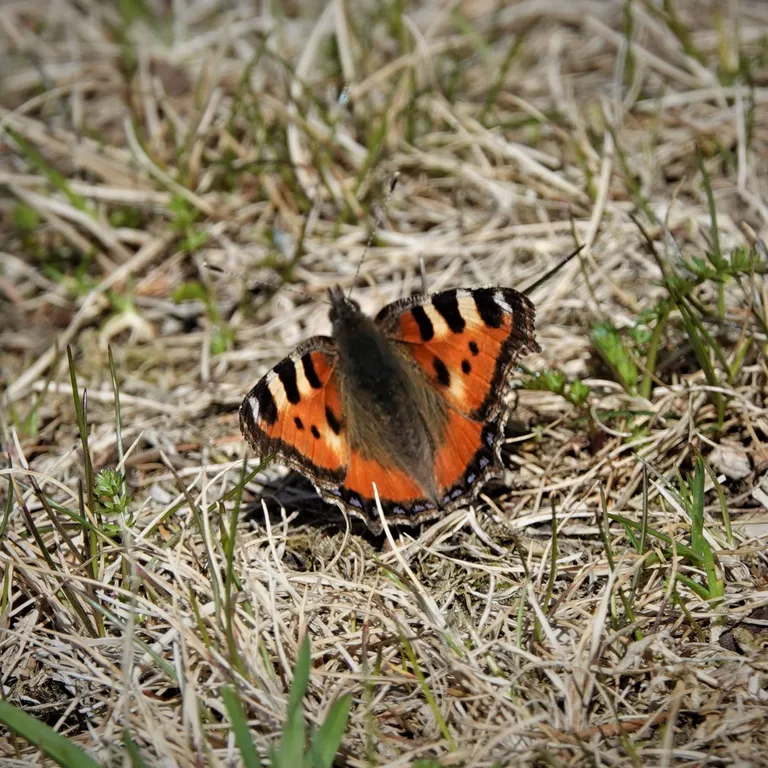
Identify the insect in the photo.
Aglais urticae
